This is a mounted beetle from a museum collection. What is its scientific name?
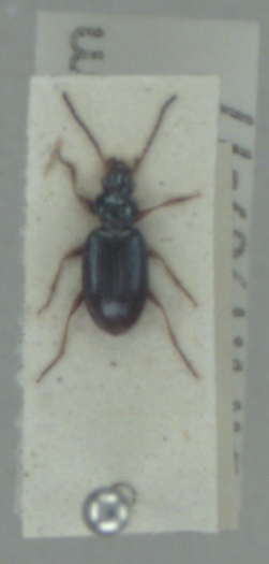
Bembidion deletum
